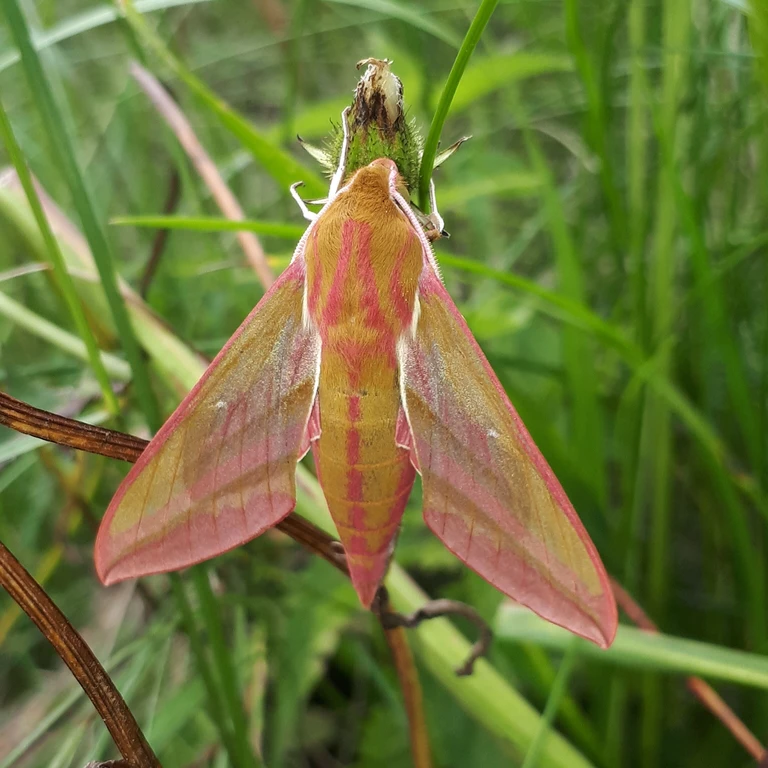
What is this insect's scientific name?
Deilephila elpenor
